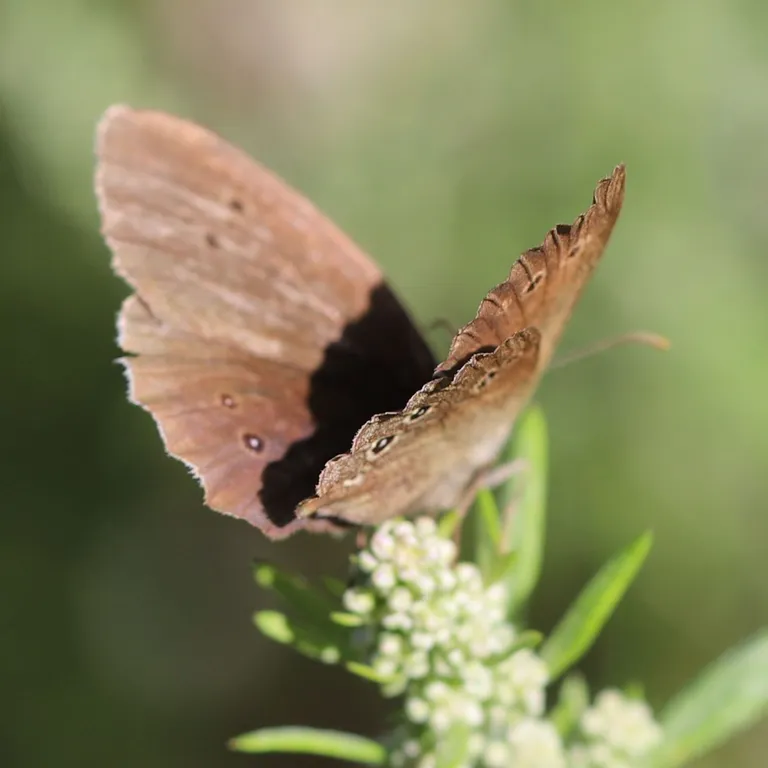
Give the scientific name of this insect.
Aphantopus hyperantus
